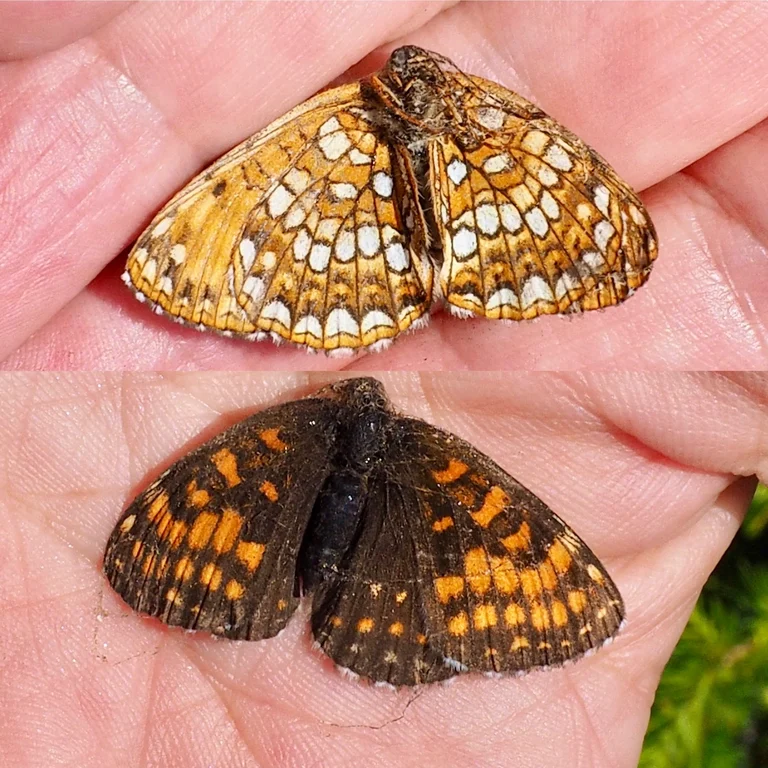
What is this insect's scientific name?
Melitaea diamina
